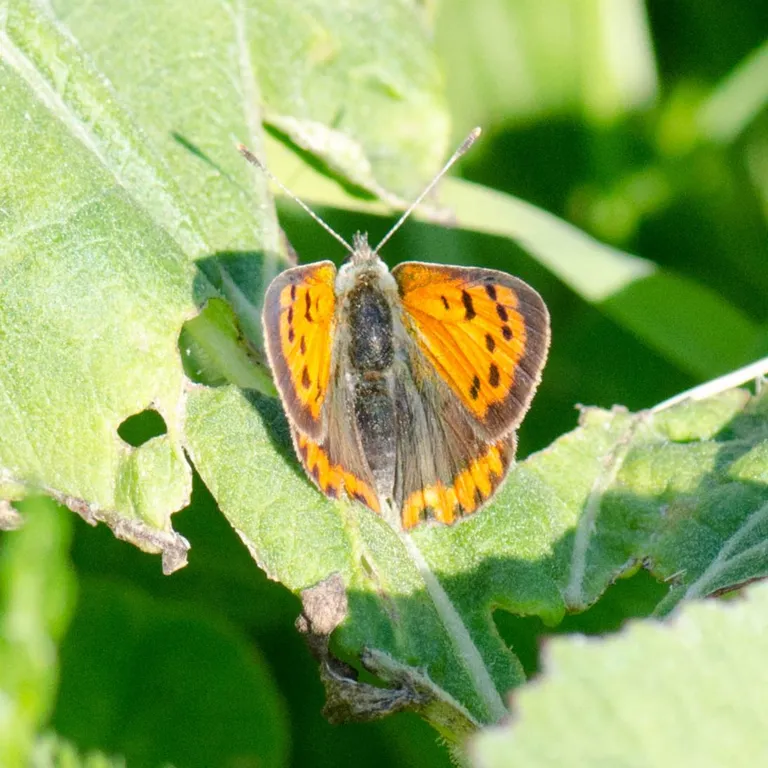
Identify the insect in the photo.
Lycaena phlaeas
